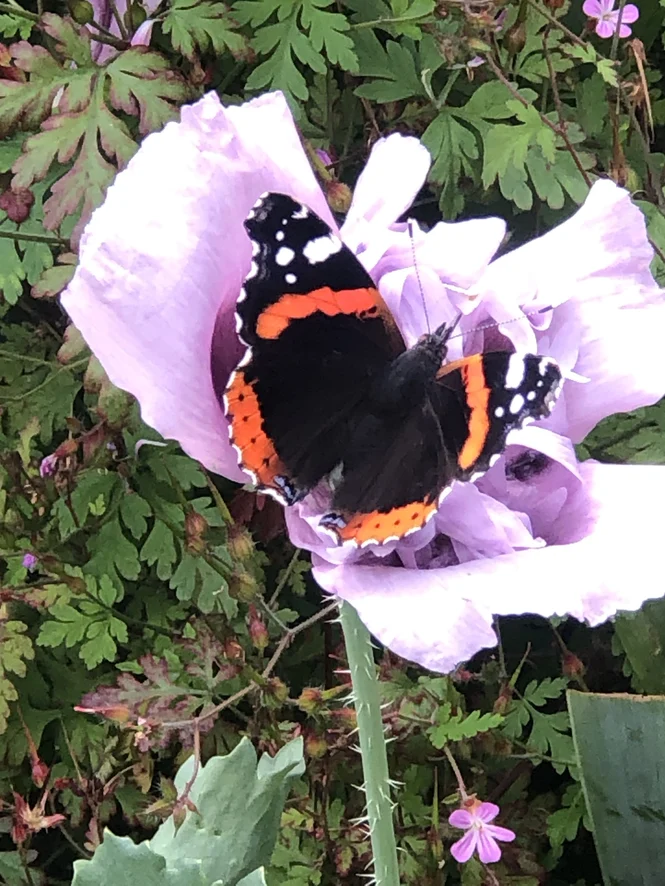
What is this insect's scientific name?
Vanessa atalanta
